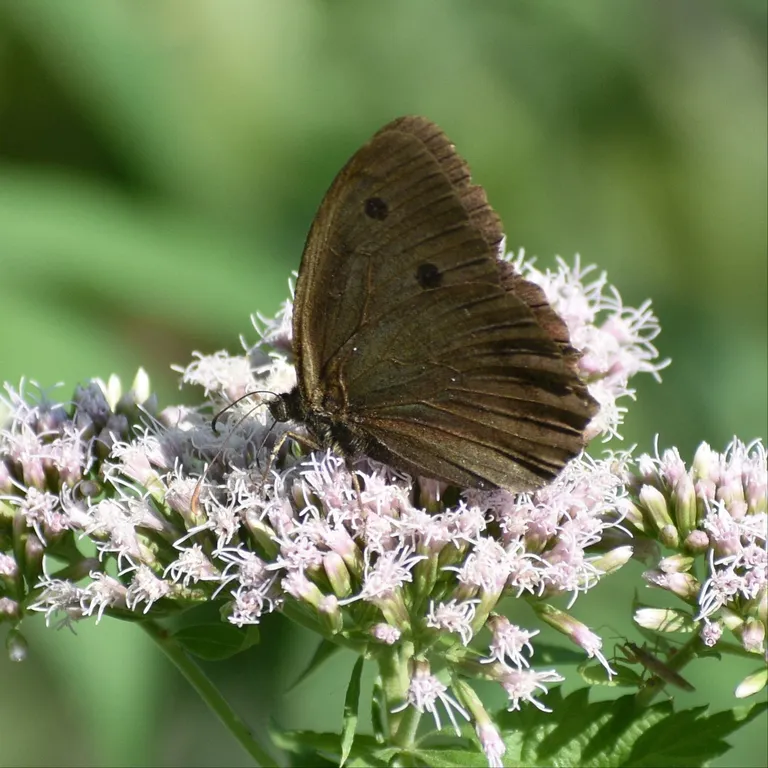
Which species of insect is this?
Minois dryas
